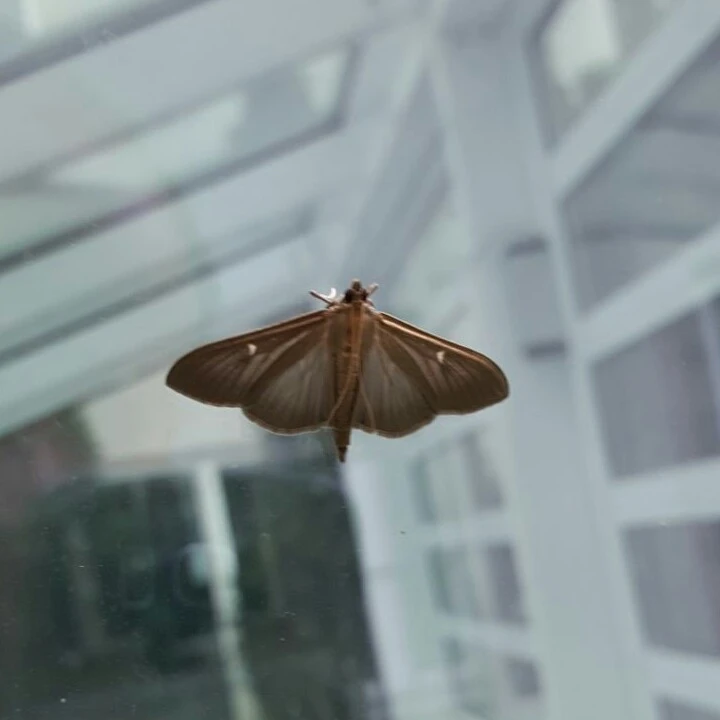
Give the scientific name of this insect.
Cydalima perspectalis
